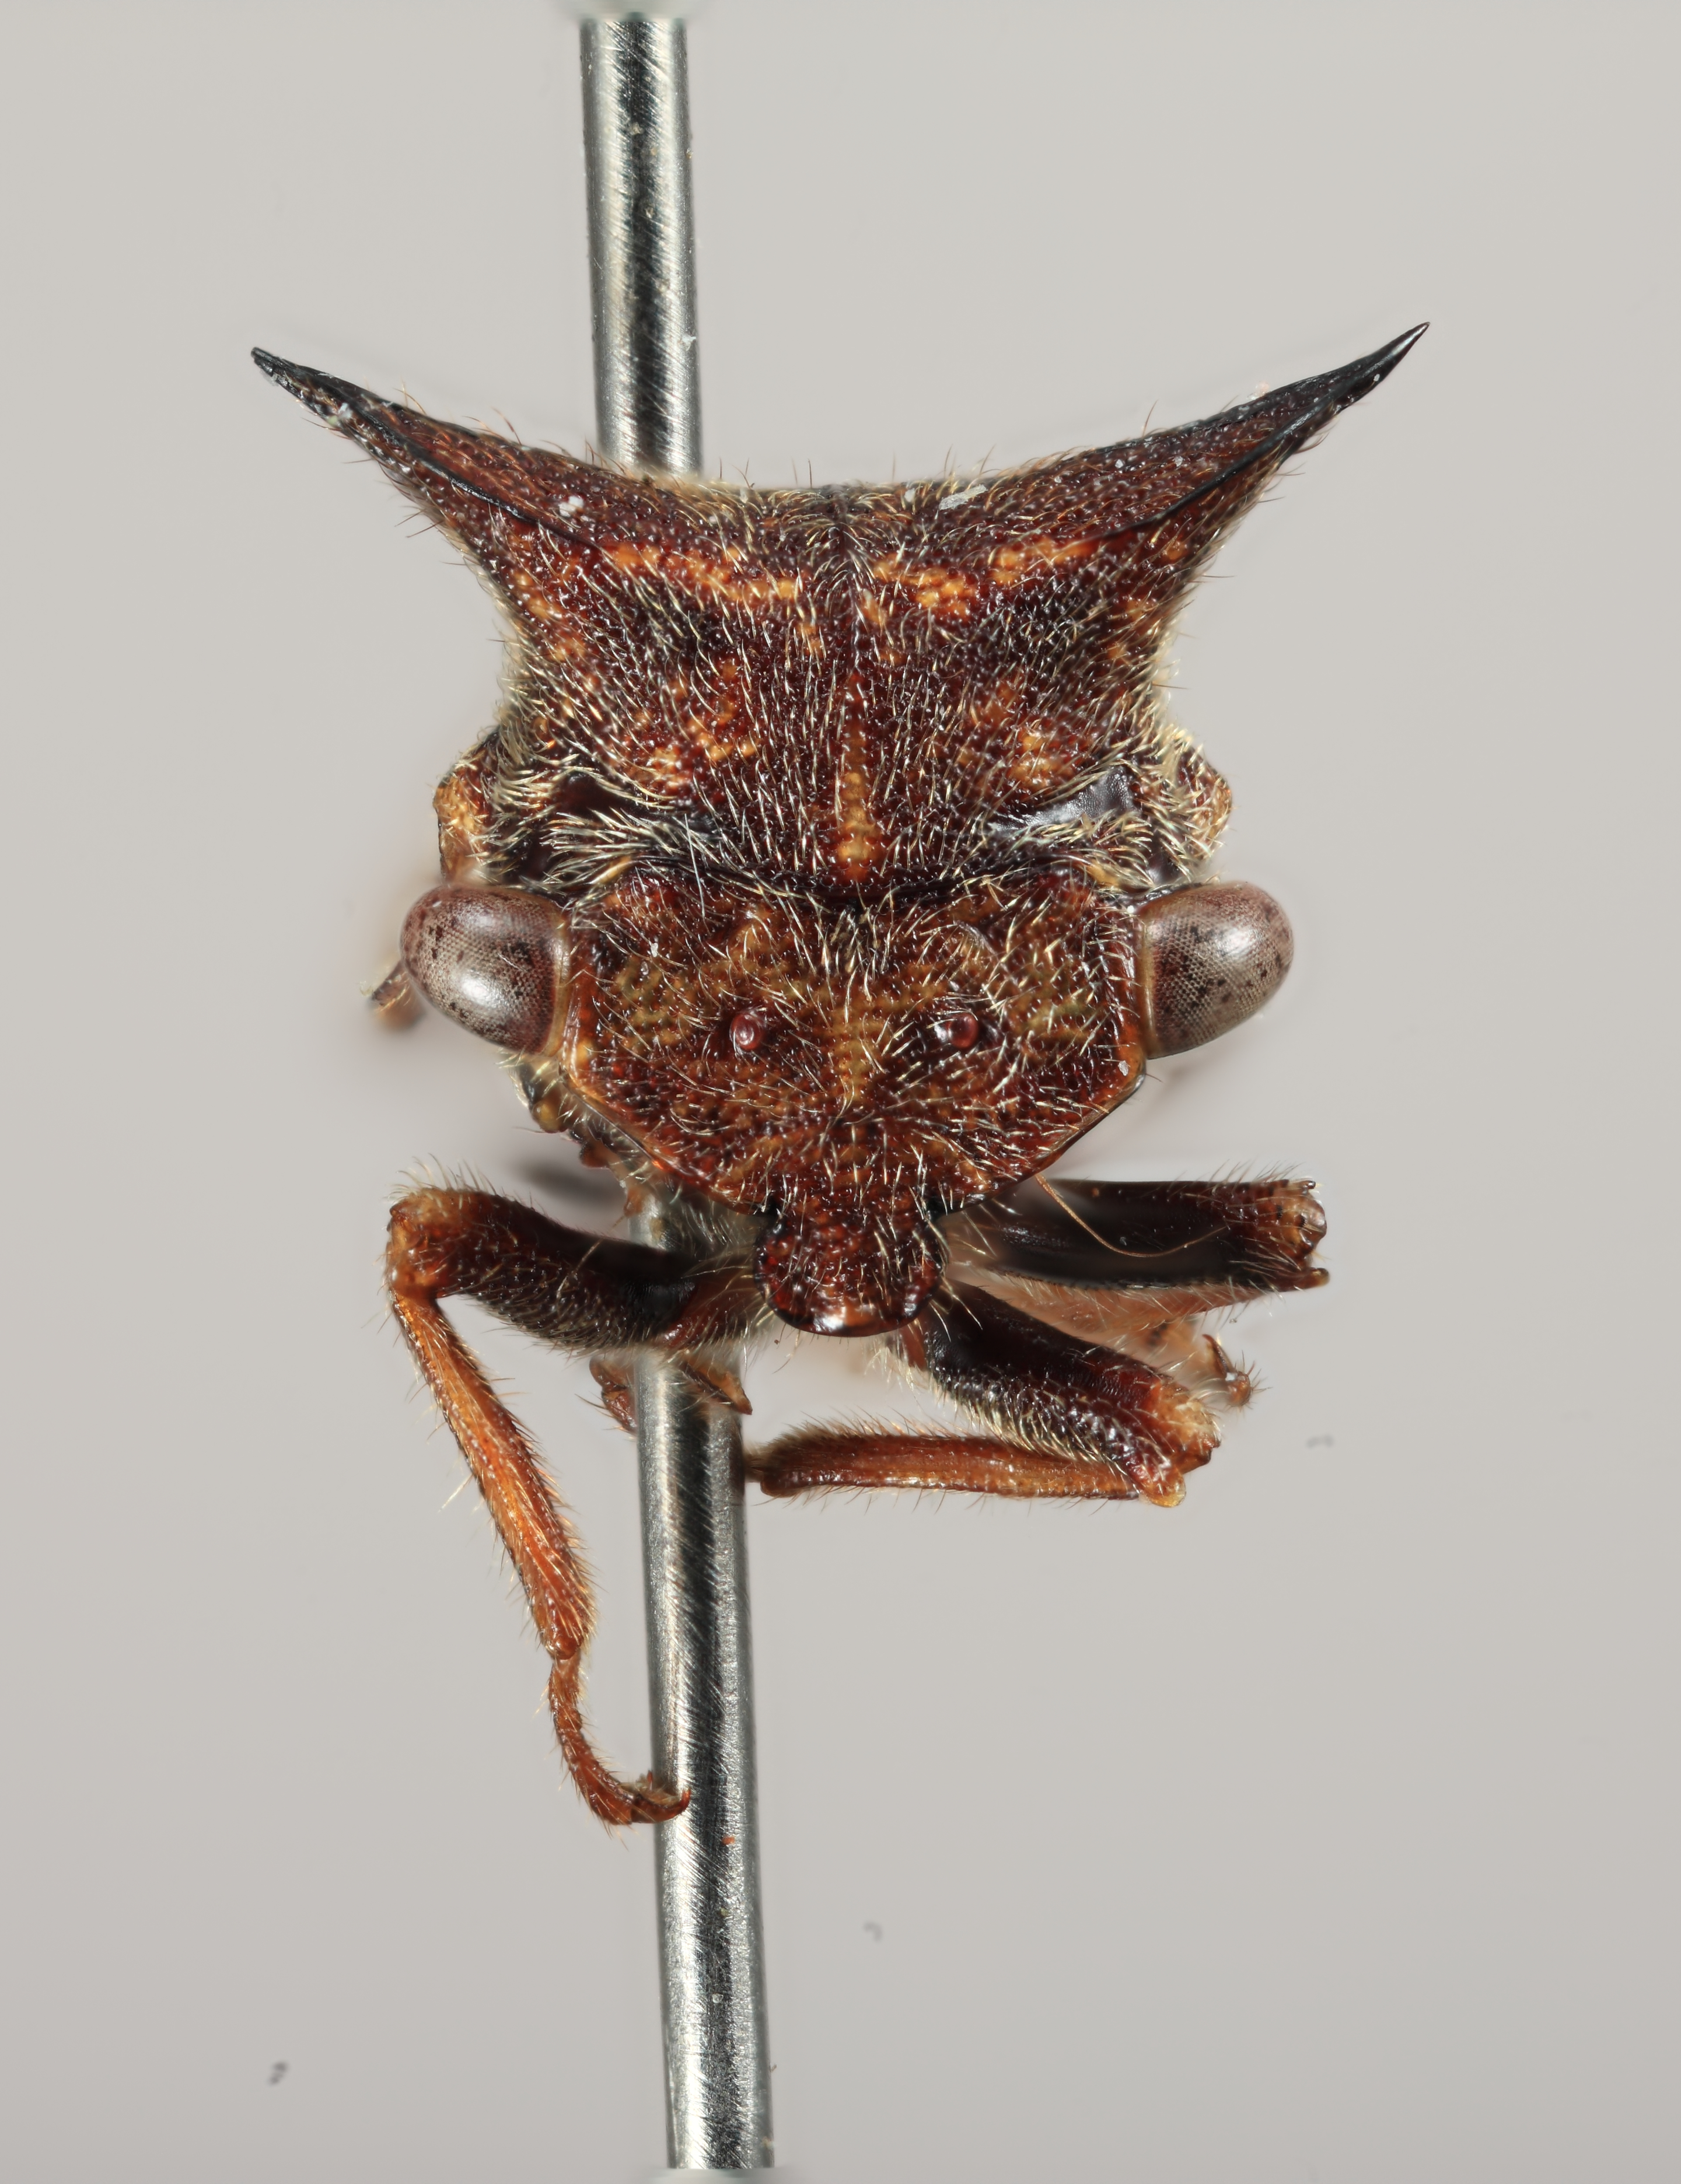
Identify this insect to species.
Tolania melantha
